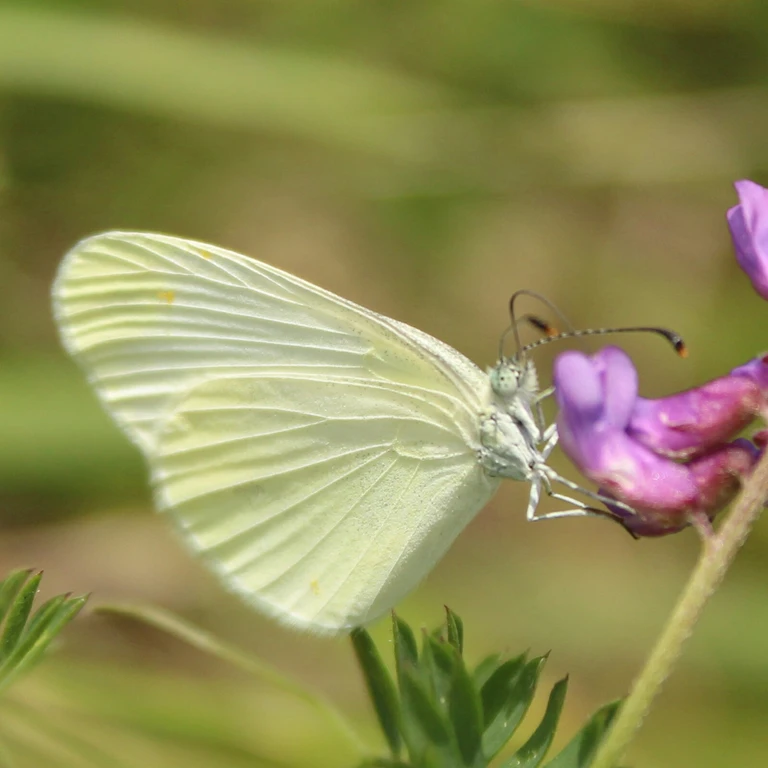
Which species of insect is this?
Leptidea sinapis/juvernica
